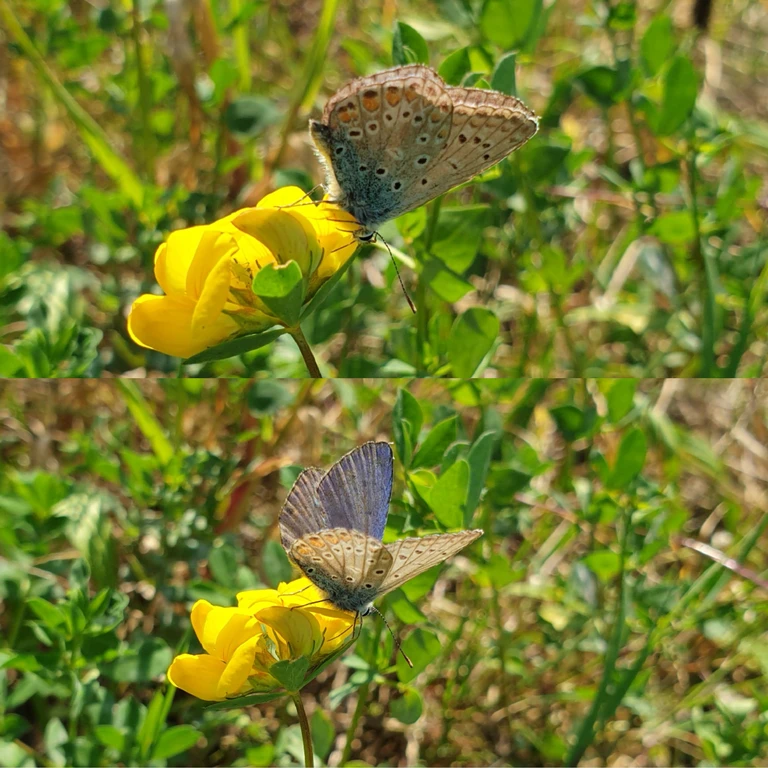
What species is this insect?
Polyommatus icarus
